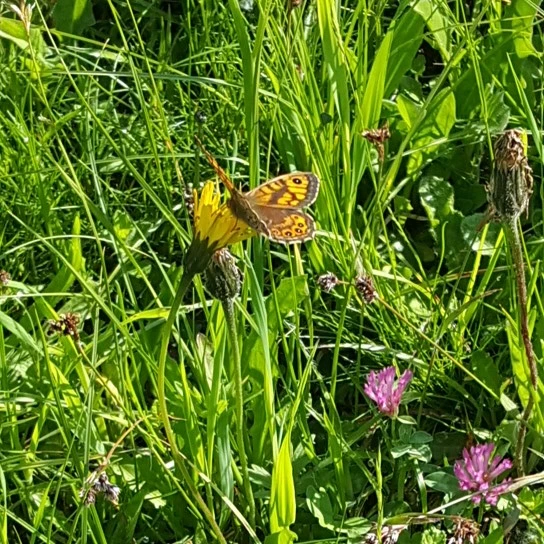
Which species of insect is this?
Lasiommata megera (also Pararge megera)
